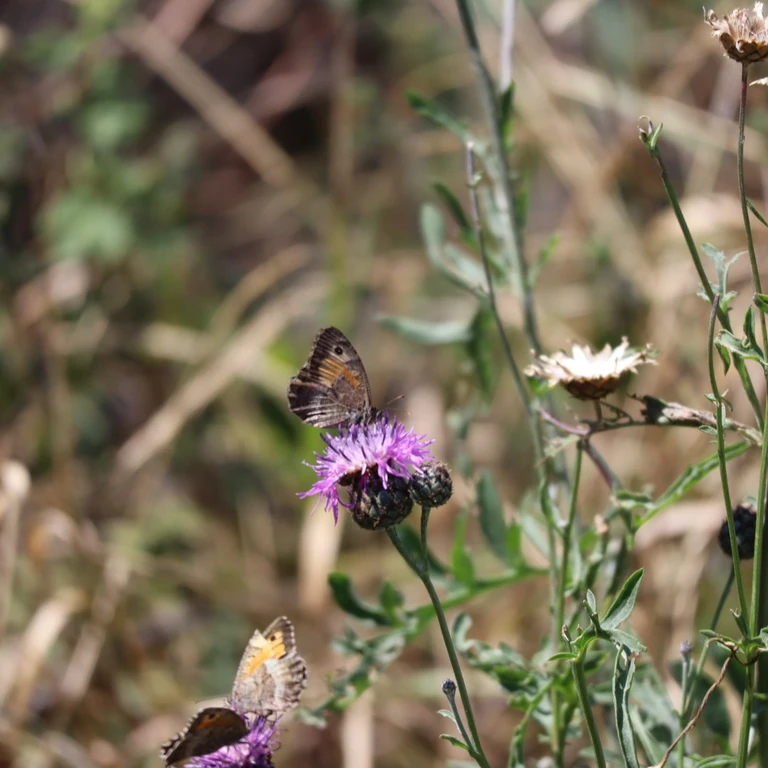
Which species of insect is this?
Arethusana arethusa
